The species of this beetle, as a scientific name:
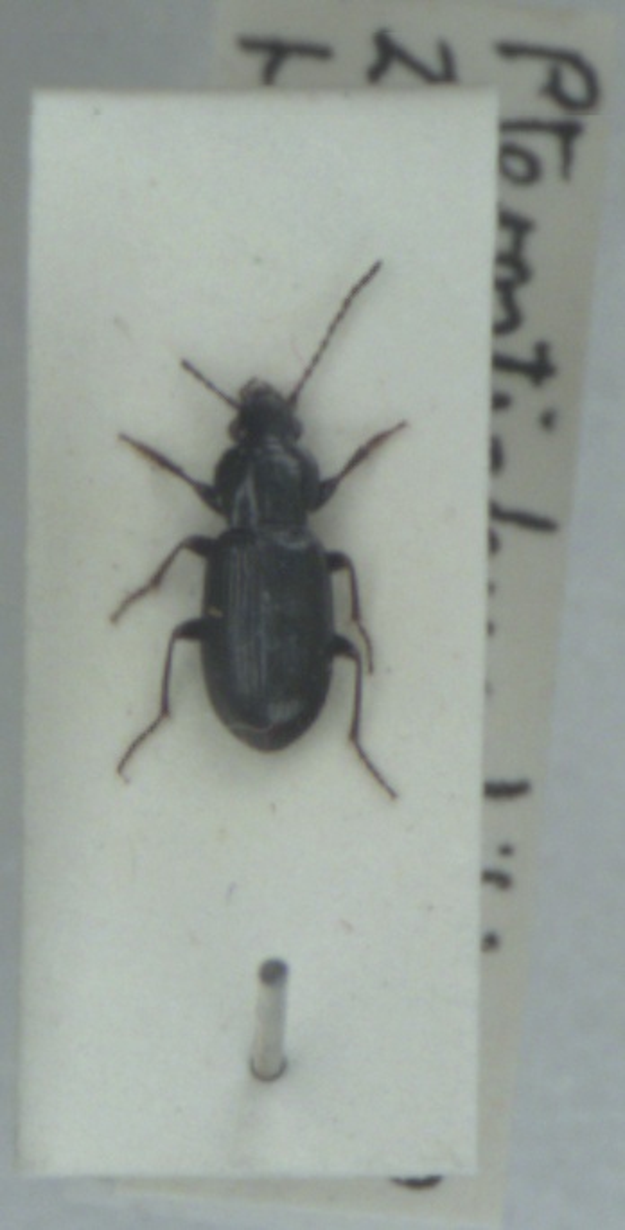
Pterostichus diligens
